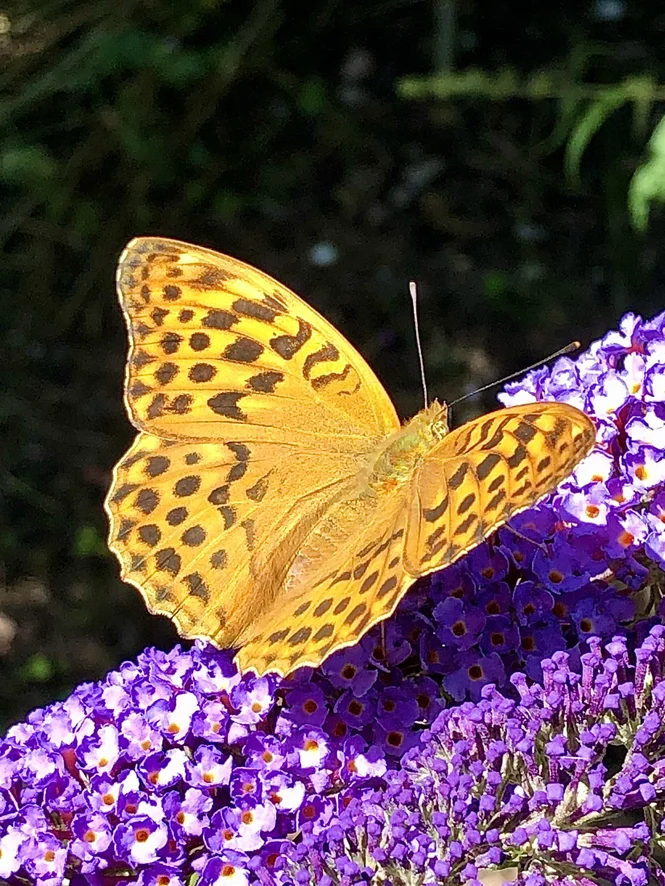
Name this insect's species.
Argynnis paphia
